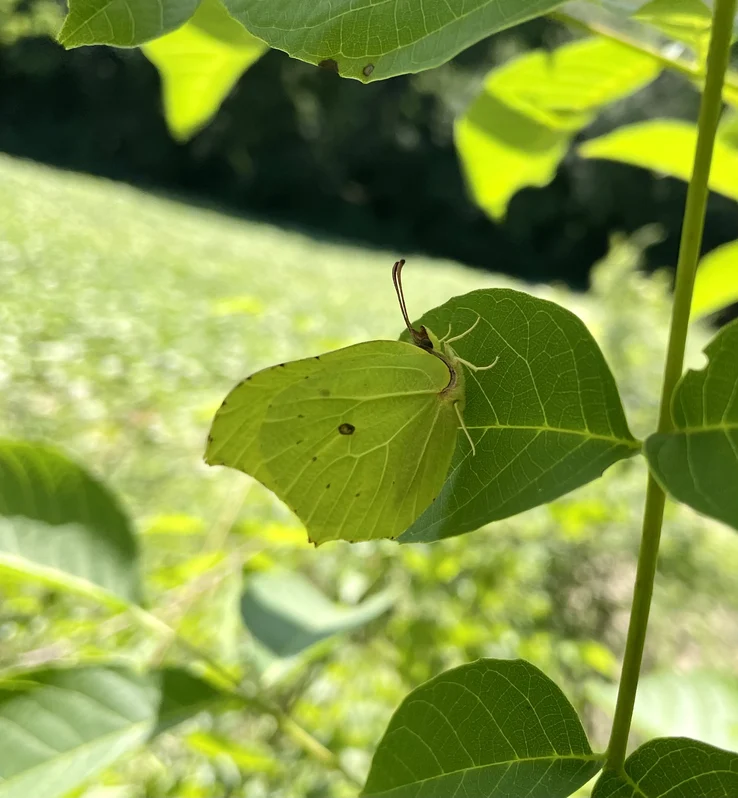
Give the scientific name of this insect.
Gonepteryx rhamni
